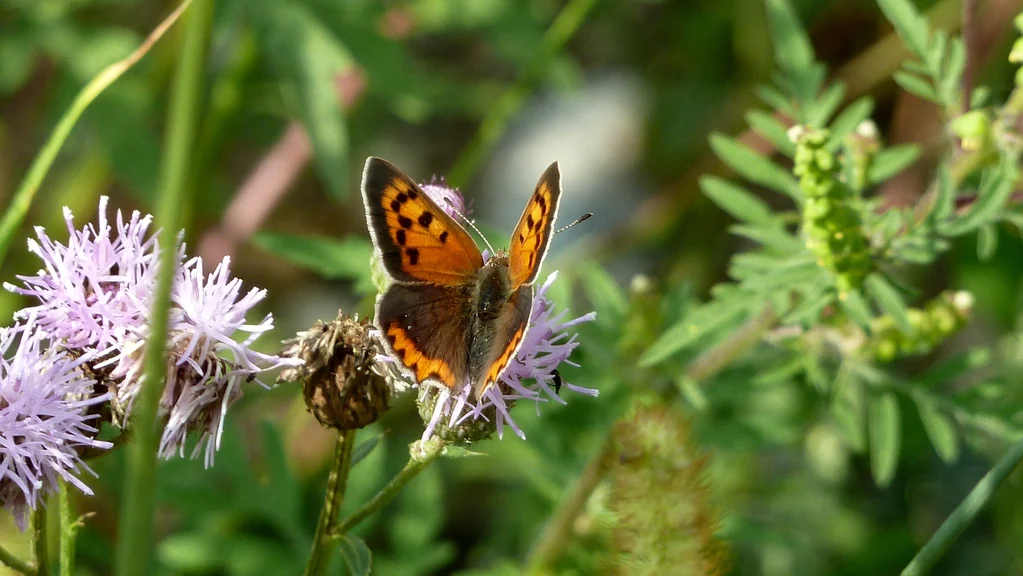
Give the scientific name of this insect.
Lycaena phlaeas
